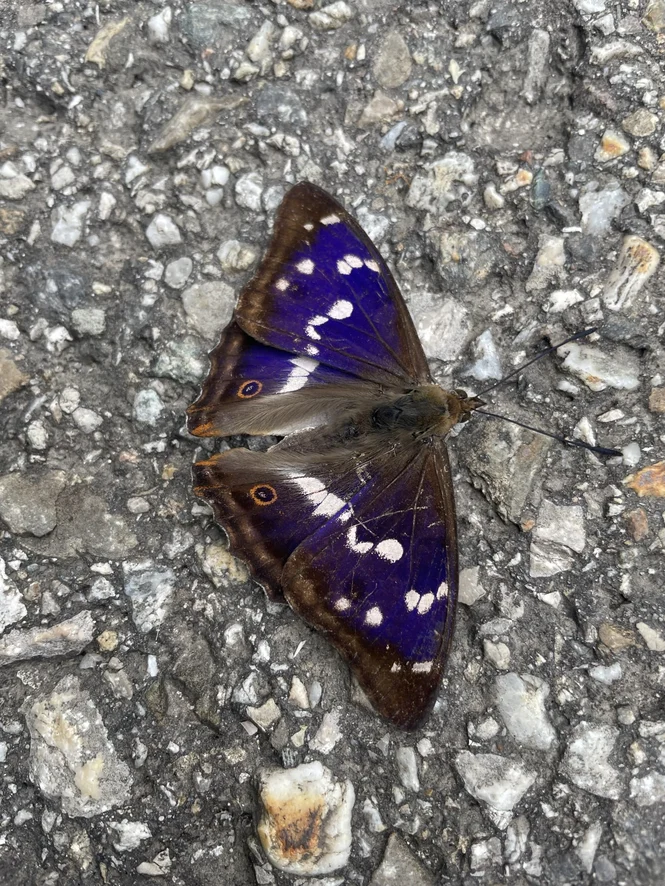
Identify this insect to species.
Apatura iris
